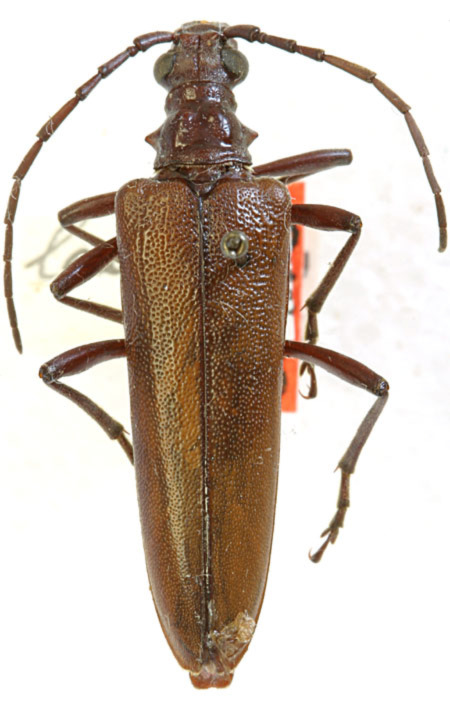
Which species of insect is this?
Centrodera decolorata
